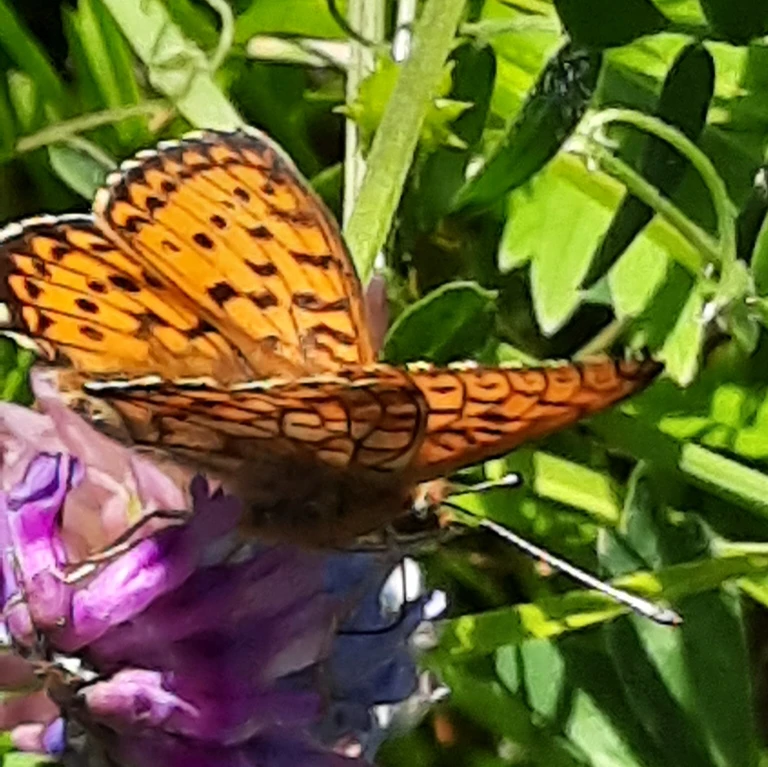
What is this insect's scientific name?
Brenthis ino
